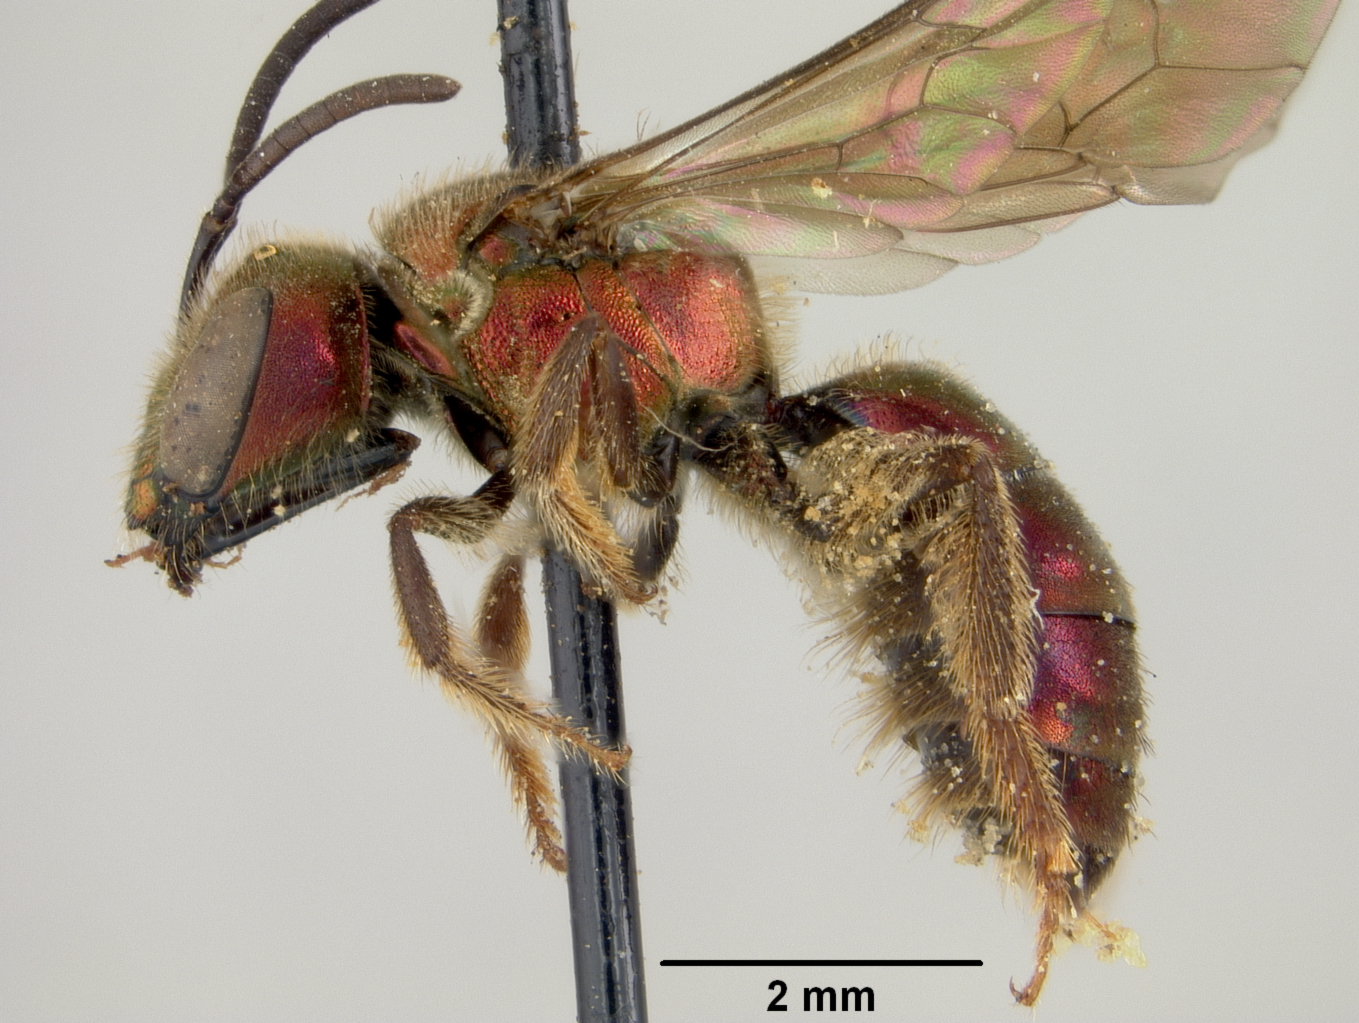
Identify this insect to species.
Augochlora ignifera
